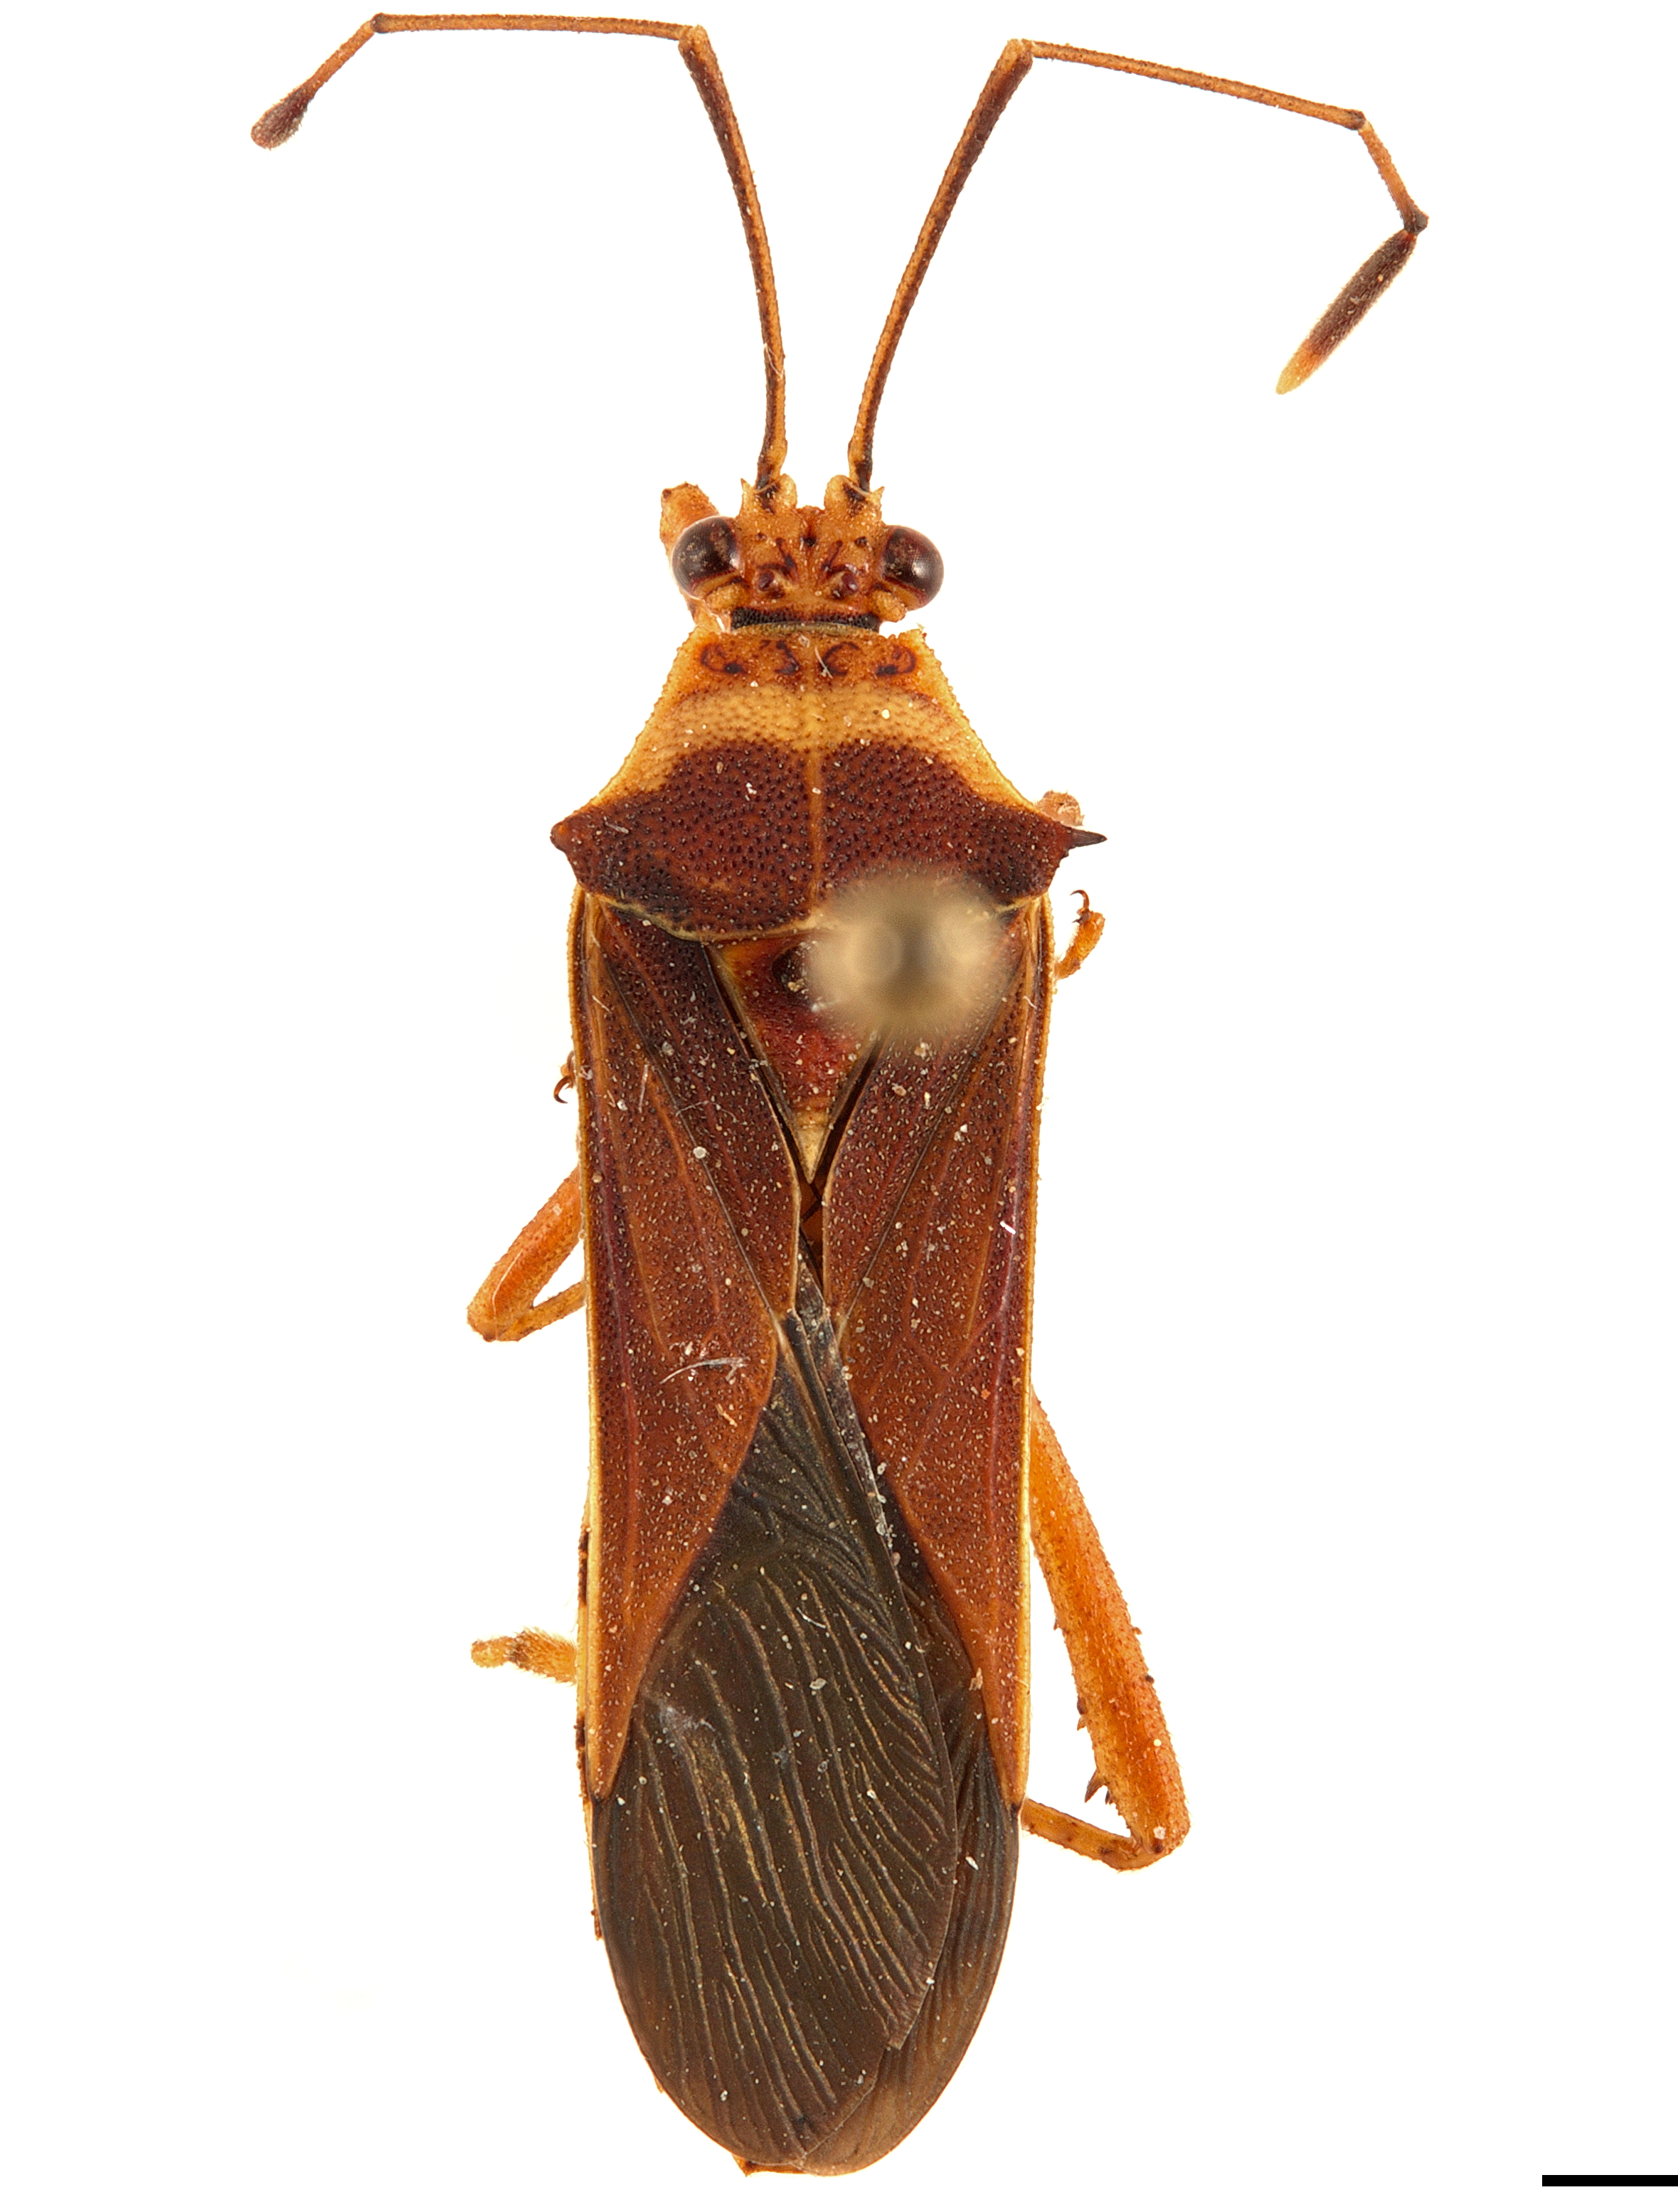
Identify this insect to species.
Zoreva dentipes
